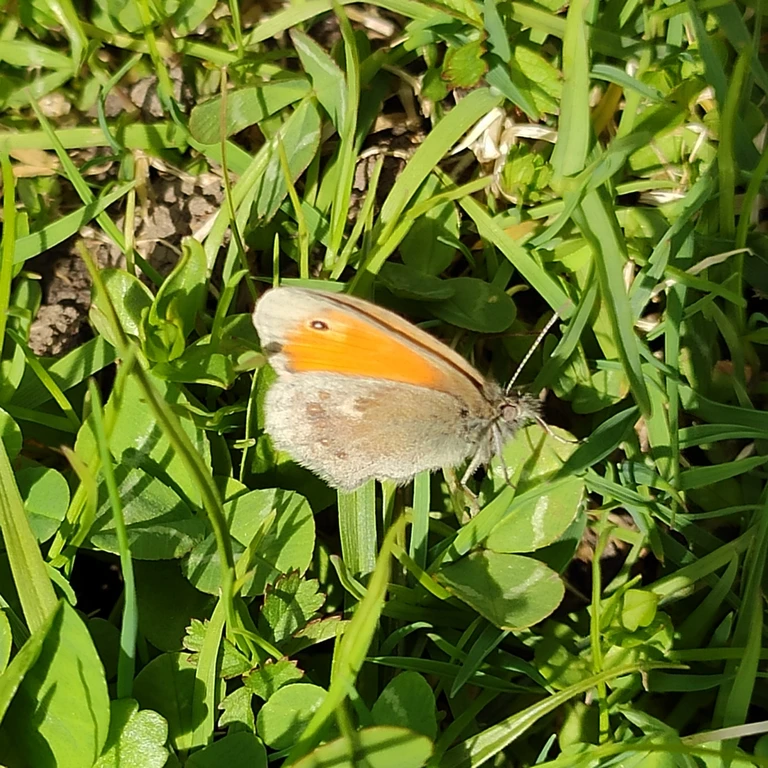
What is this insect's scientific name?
Coenonympha pamphilus
